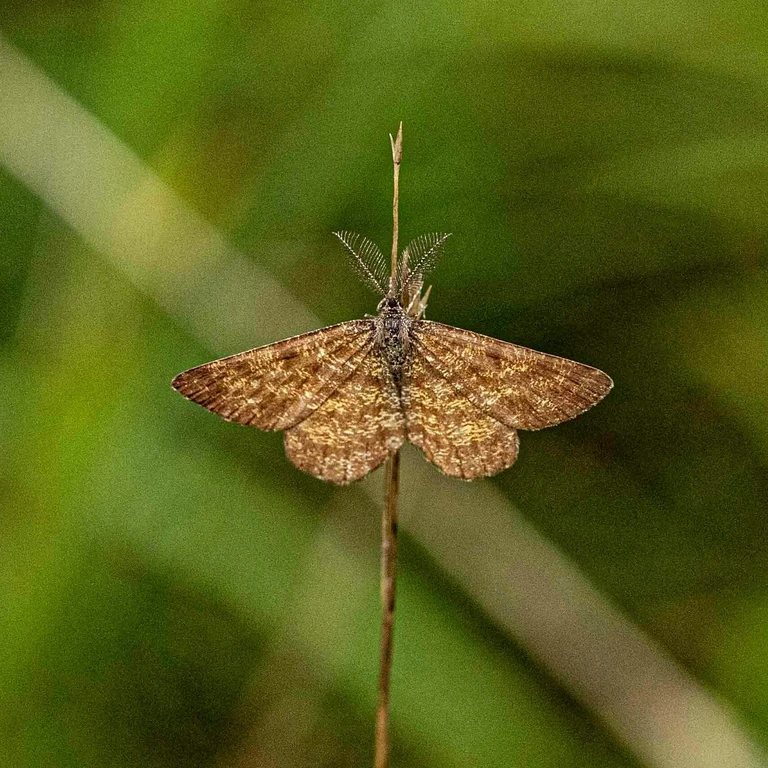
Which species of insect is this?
Ematurga atomaria
